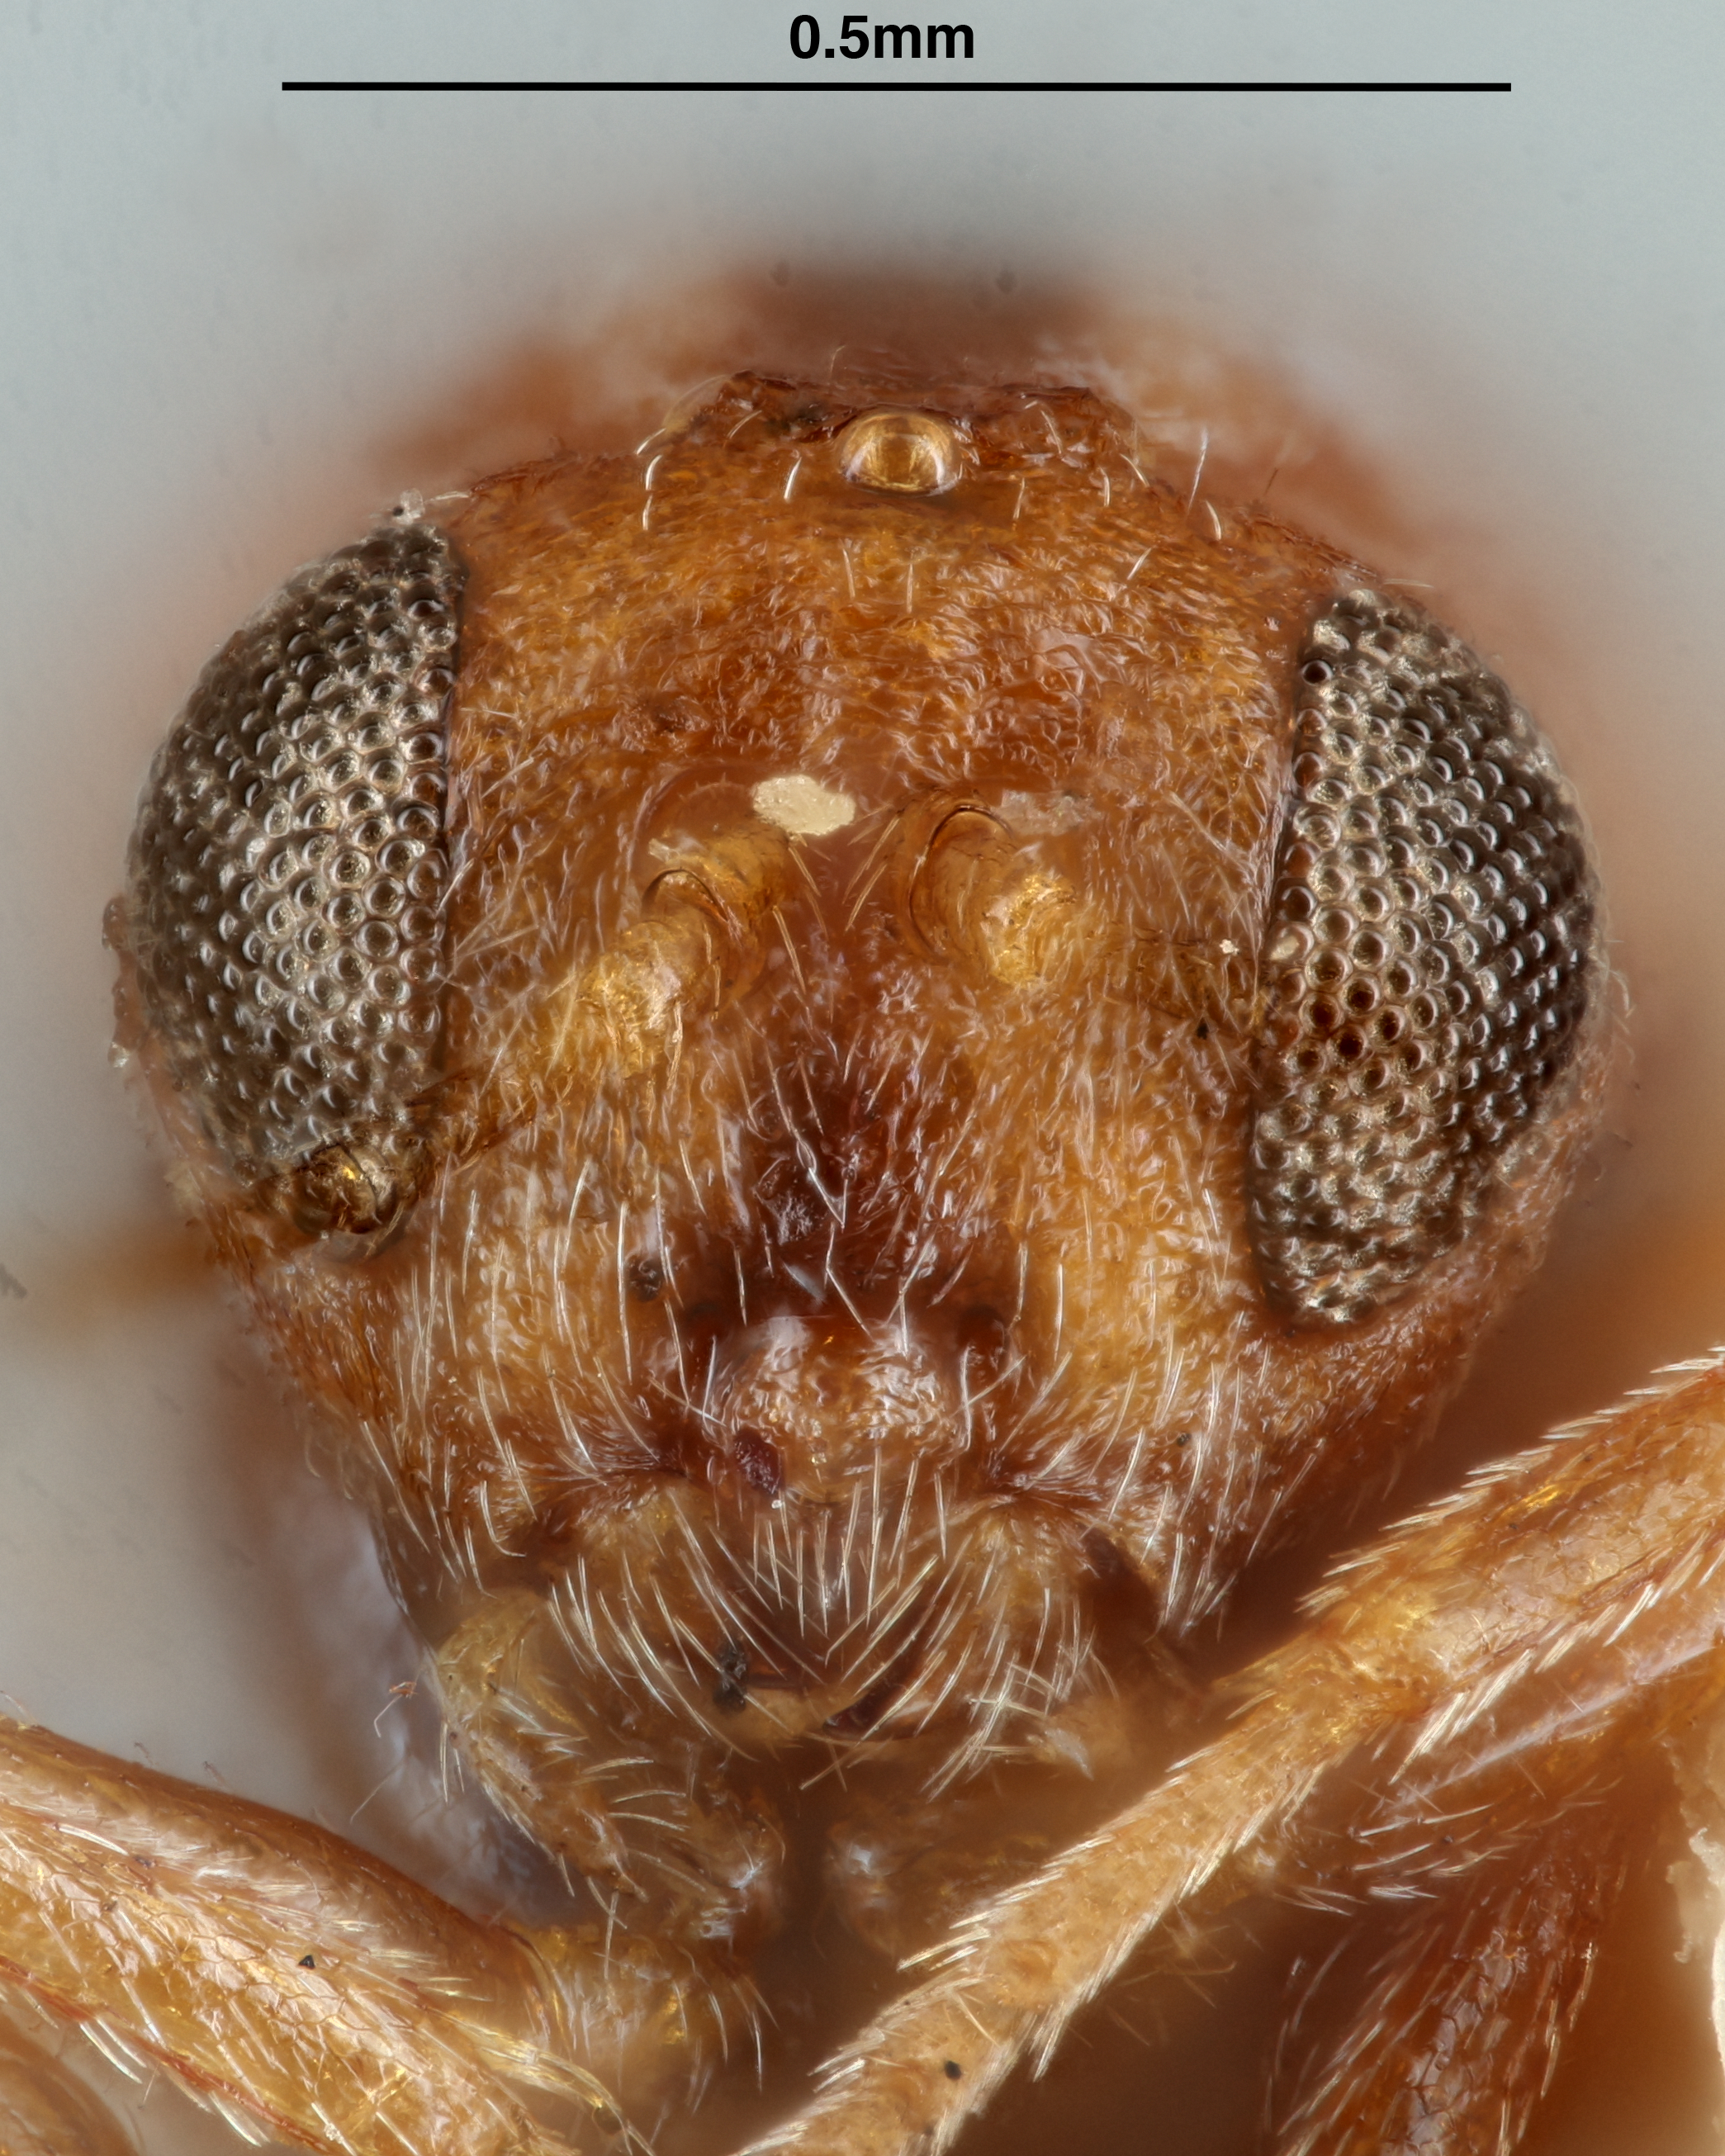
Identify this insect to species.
Andricus splendens
